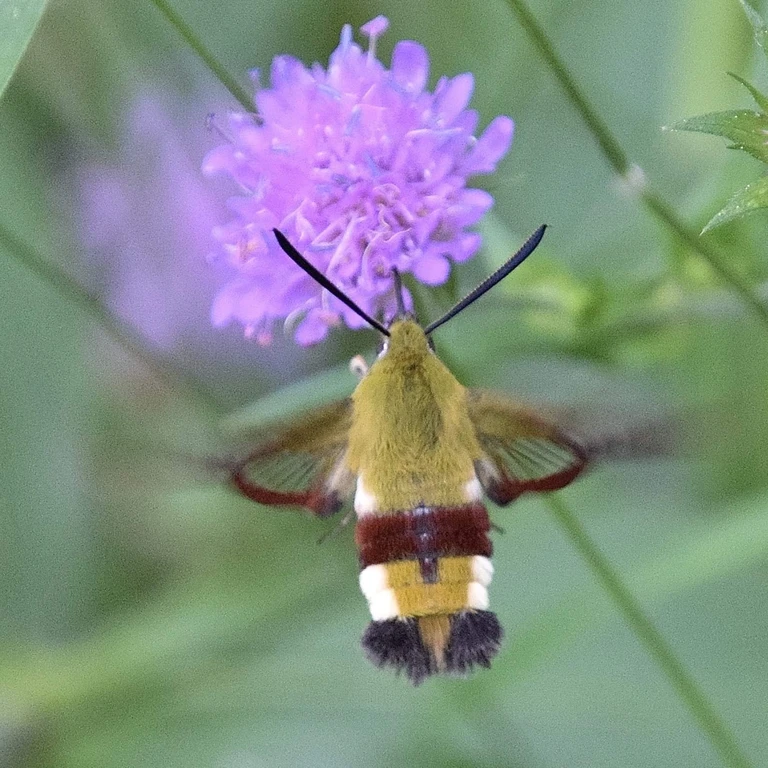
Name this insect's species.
Hemaris fuciformis
